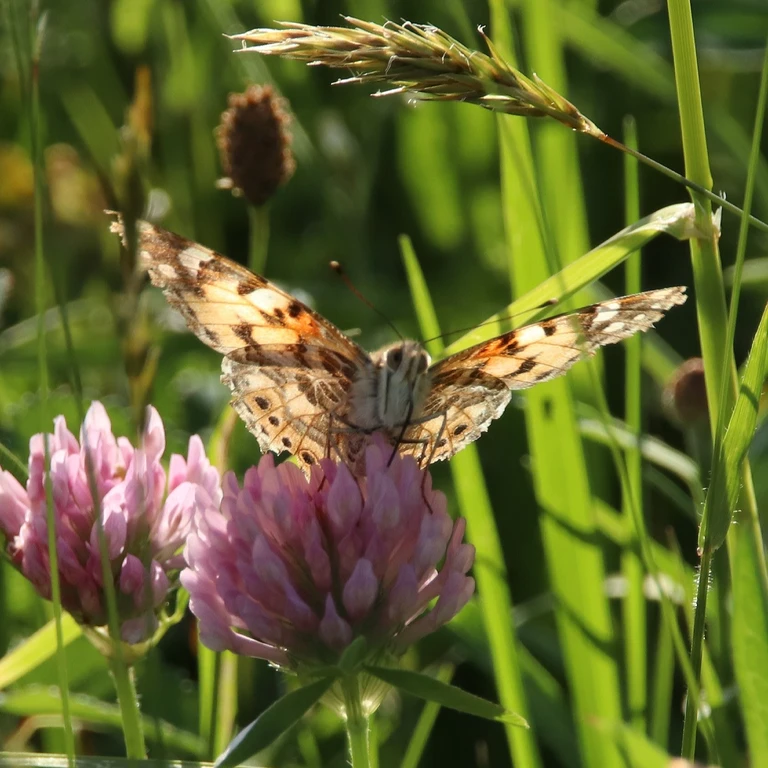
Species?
Vanessa cardui
